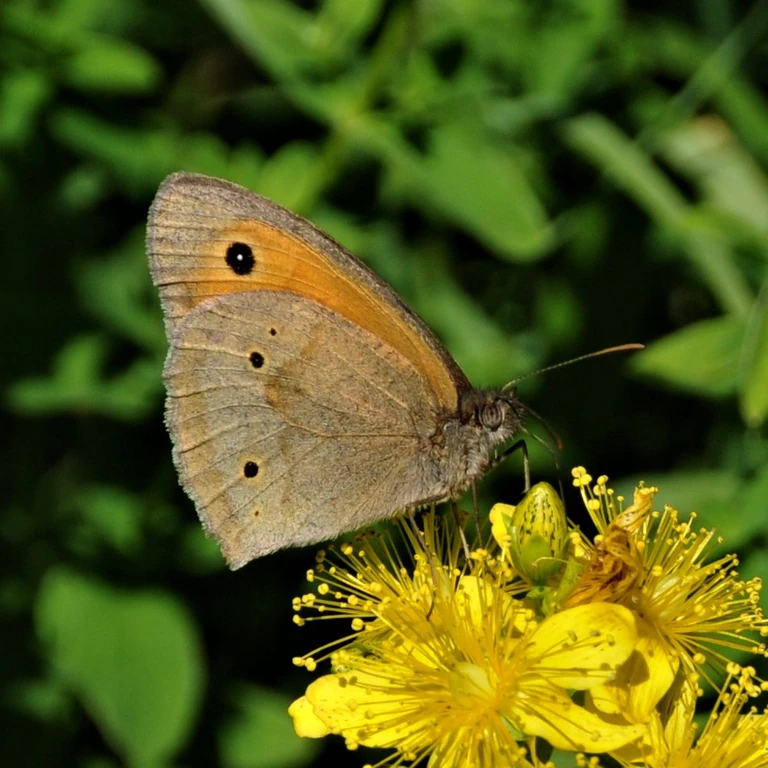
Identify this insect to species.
Maniola jurtina
